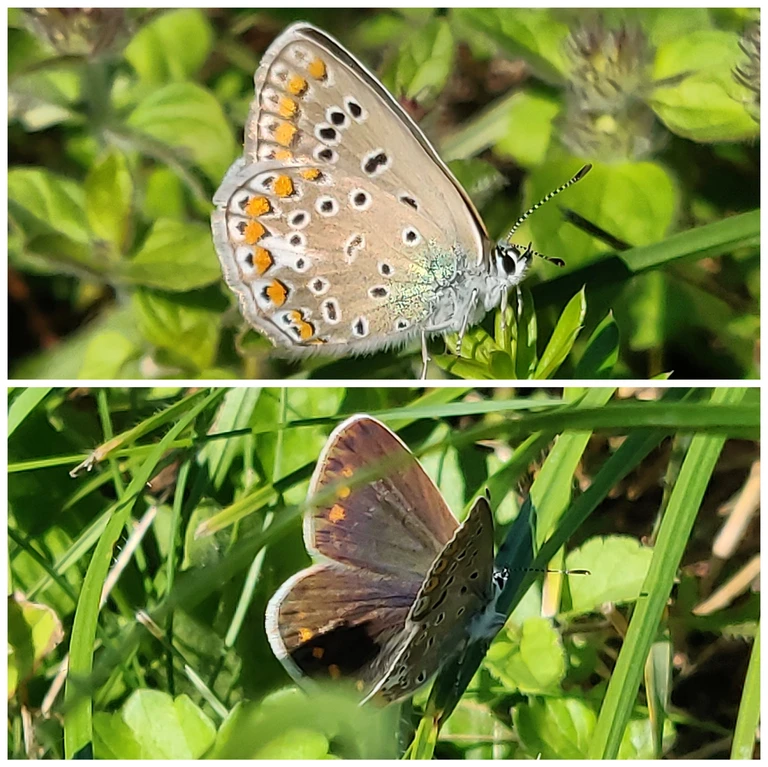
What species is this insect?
Polyommatus icarus
